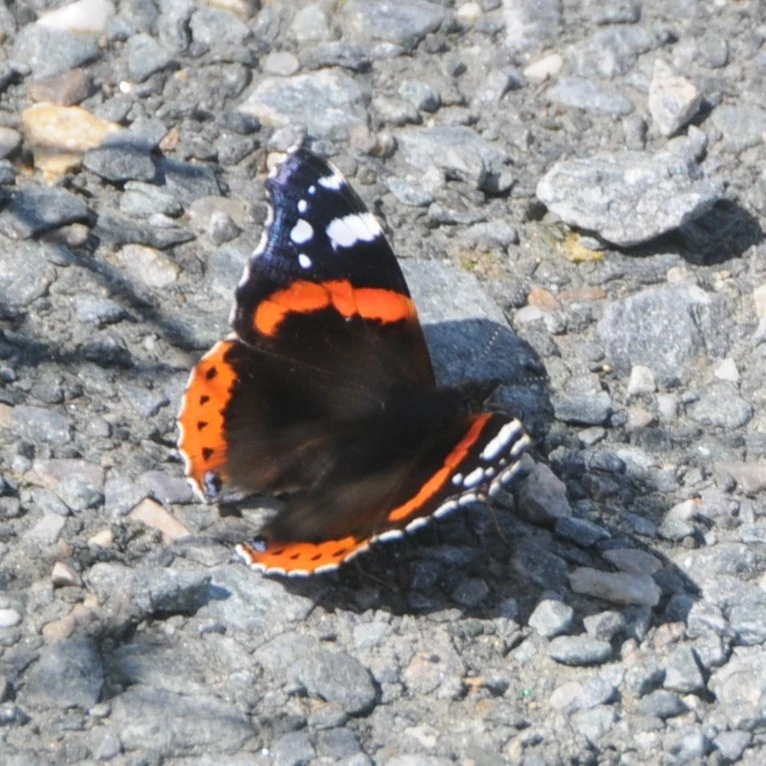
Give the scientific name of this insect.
Vanessa atalanta
